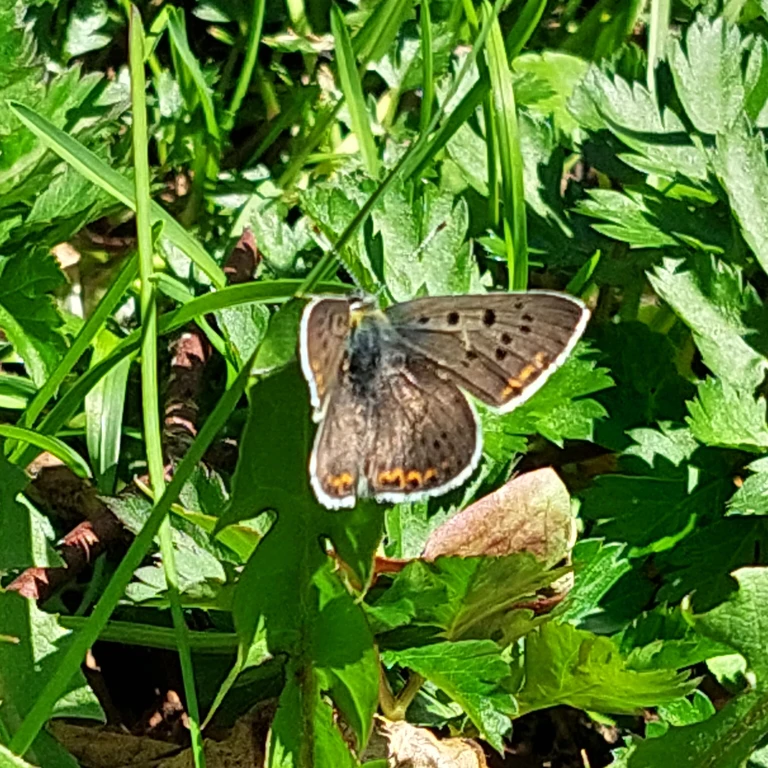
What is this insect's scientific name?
Lycaena tityrus (also Loweia tityrus)
